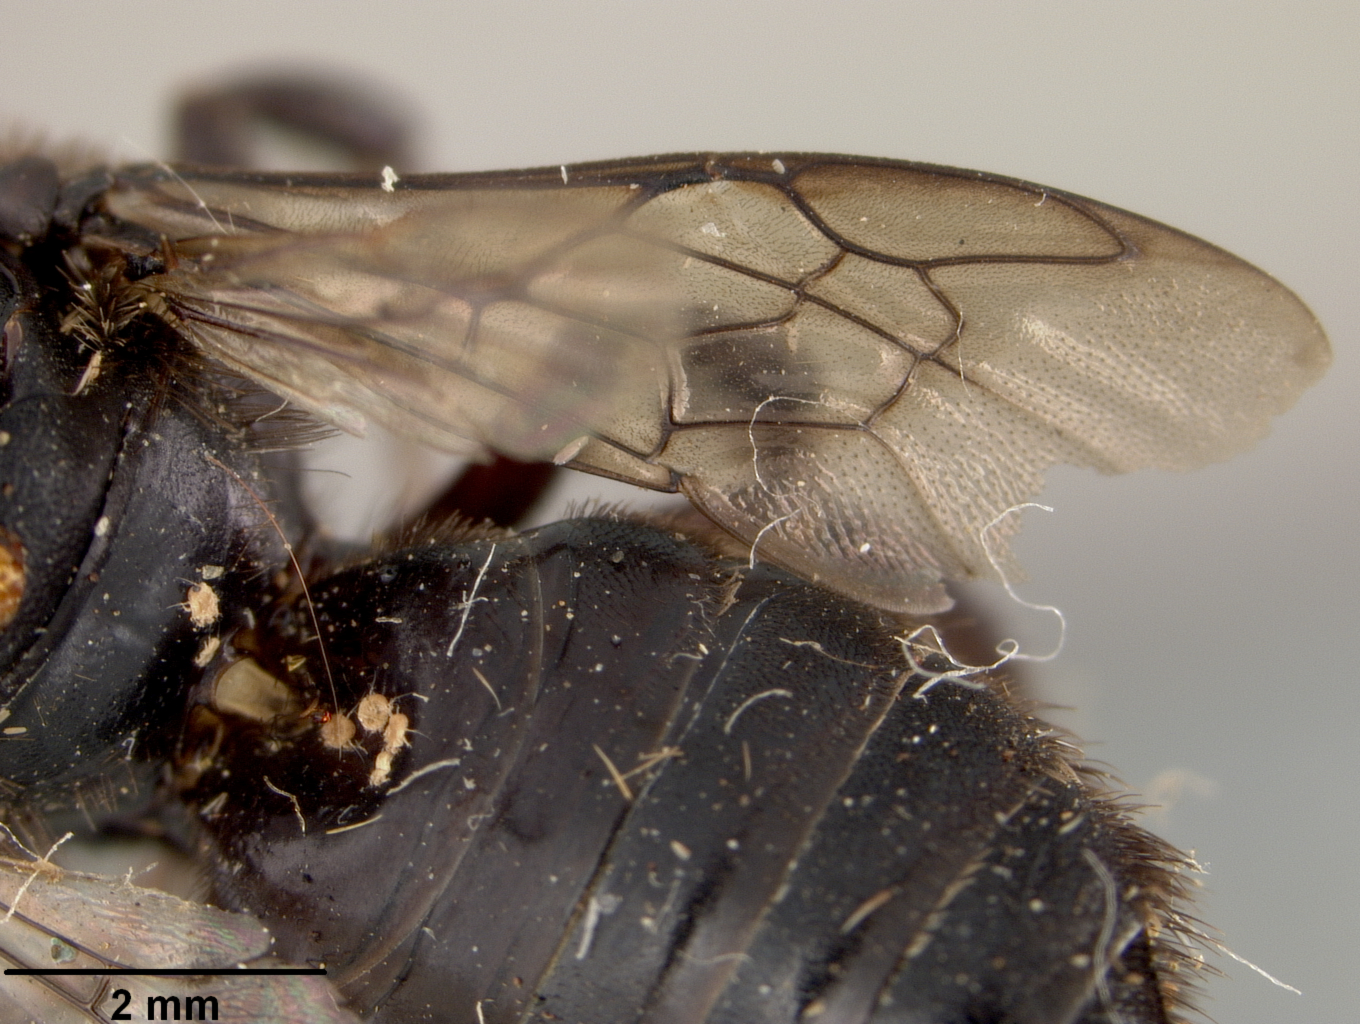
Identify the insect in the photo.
Lithurgus albofimbriatus
